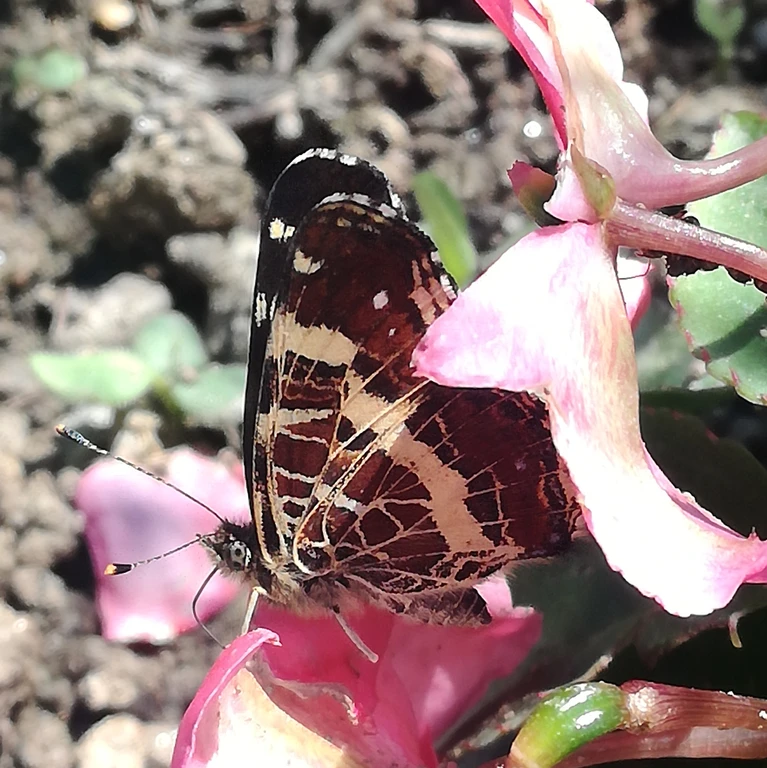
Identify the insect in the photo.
Araschnia levana
